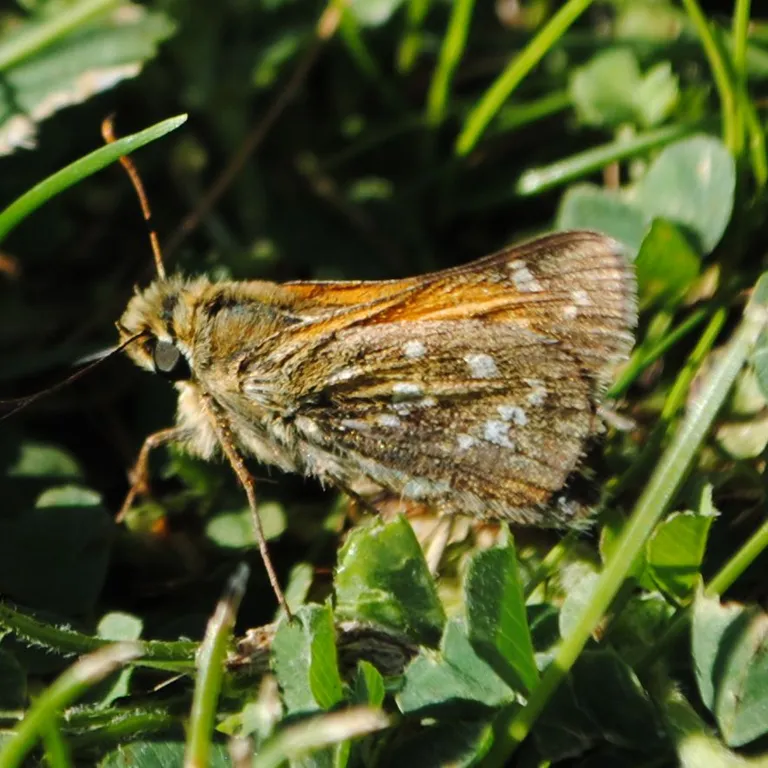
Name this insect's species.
Hesperia comma
